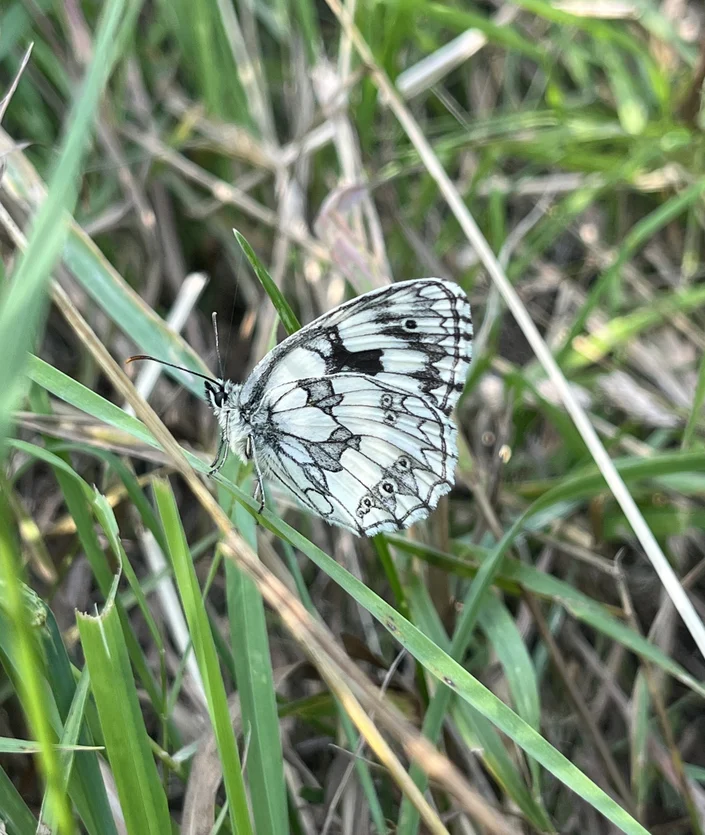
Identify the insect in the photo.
Melanargia galathea
